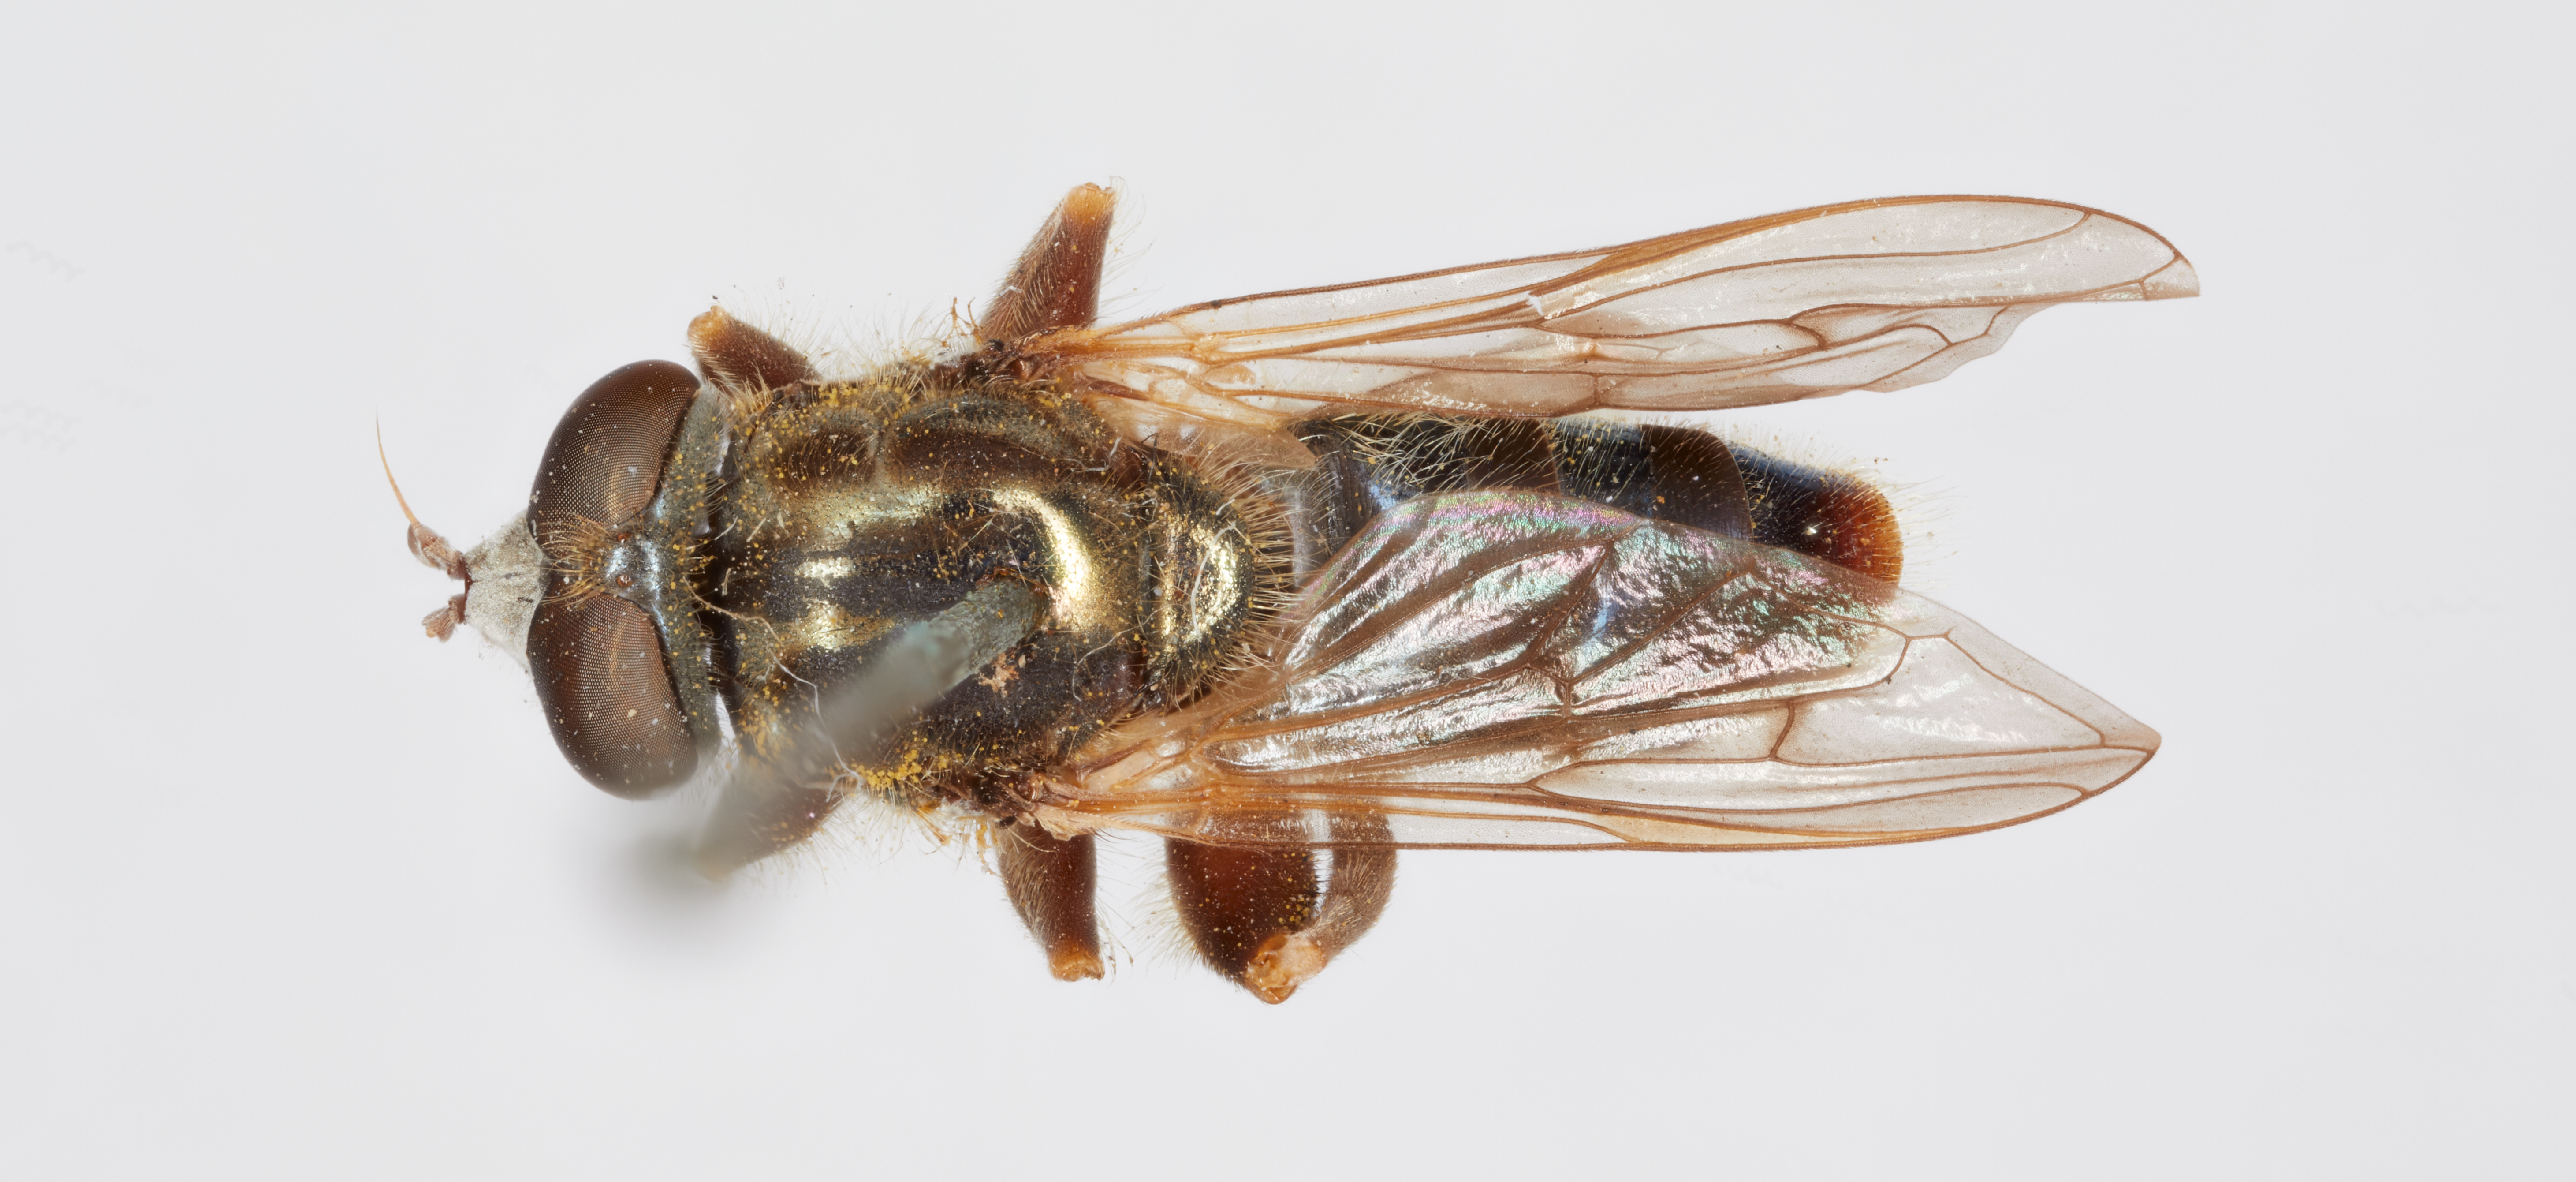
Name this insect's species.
Brachypalpus parvus
